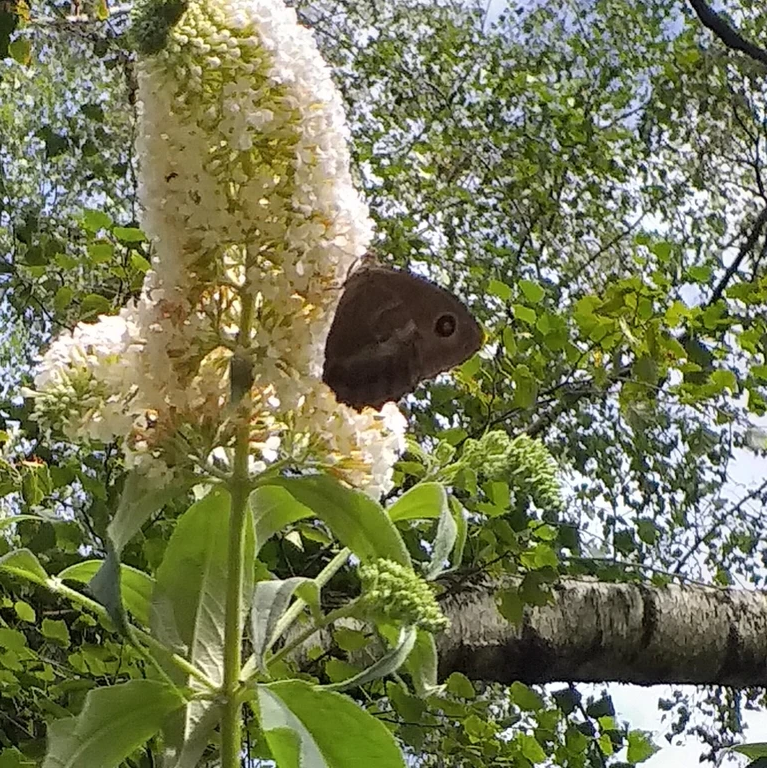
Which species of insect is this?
Minois dryas
